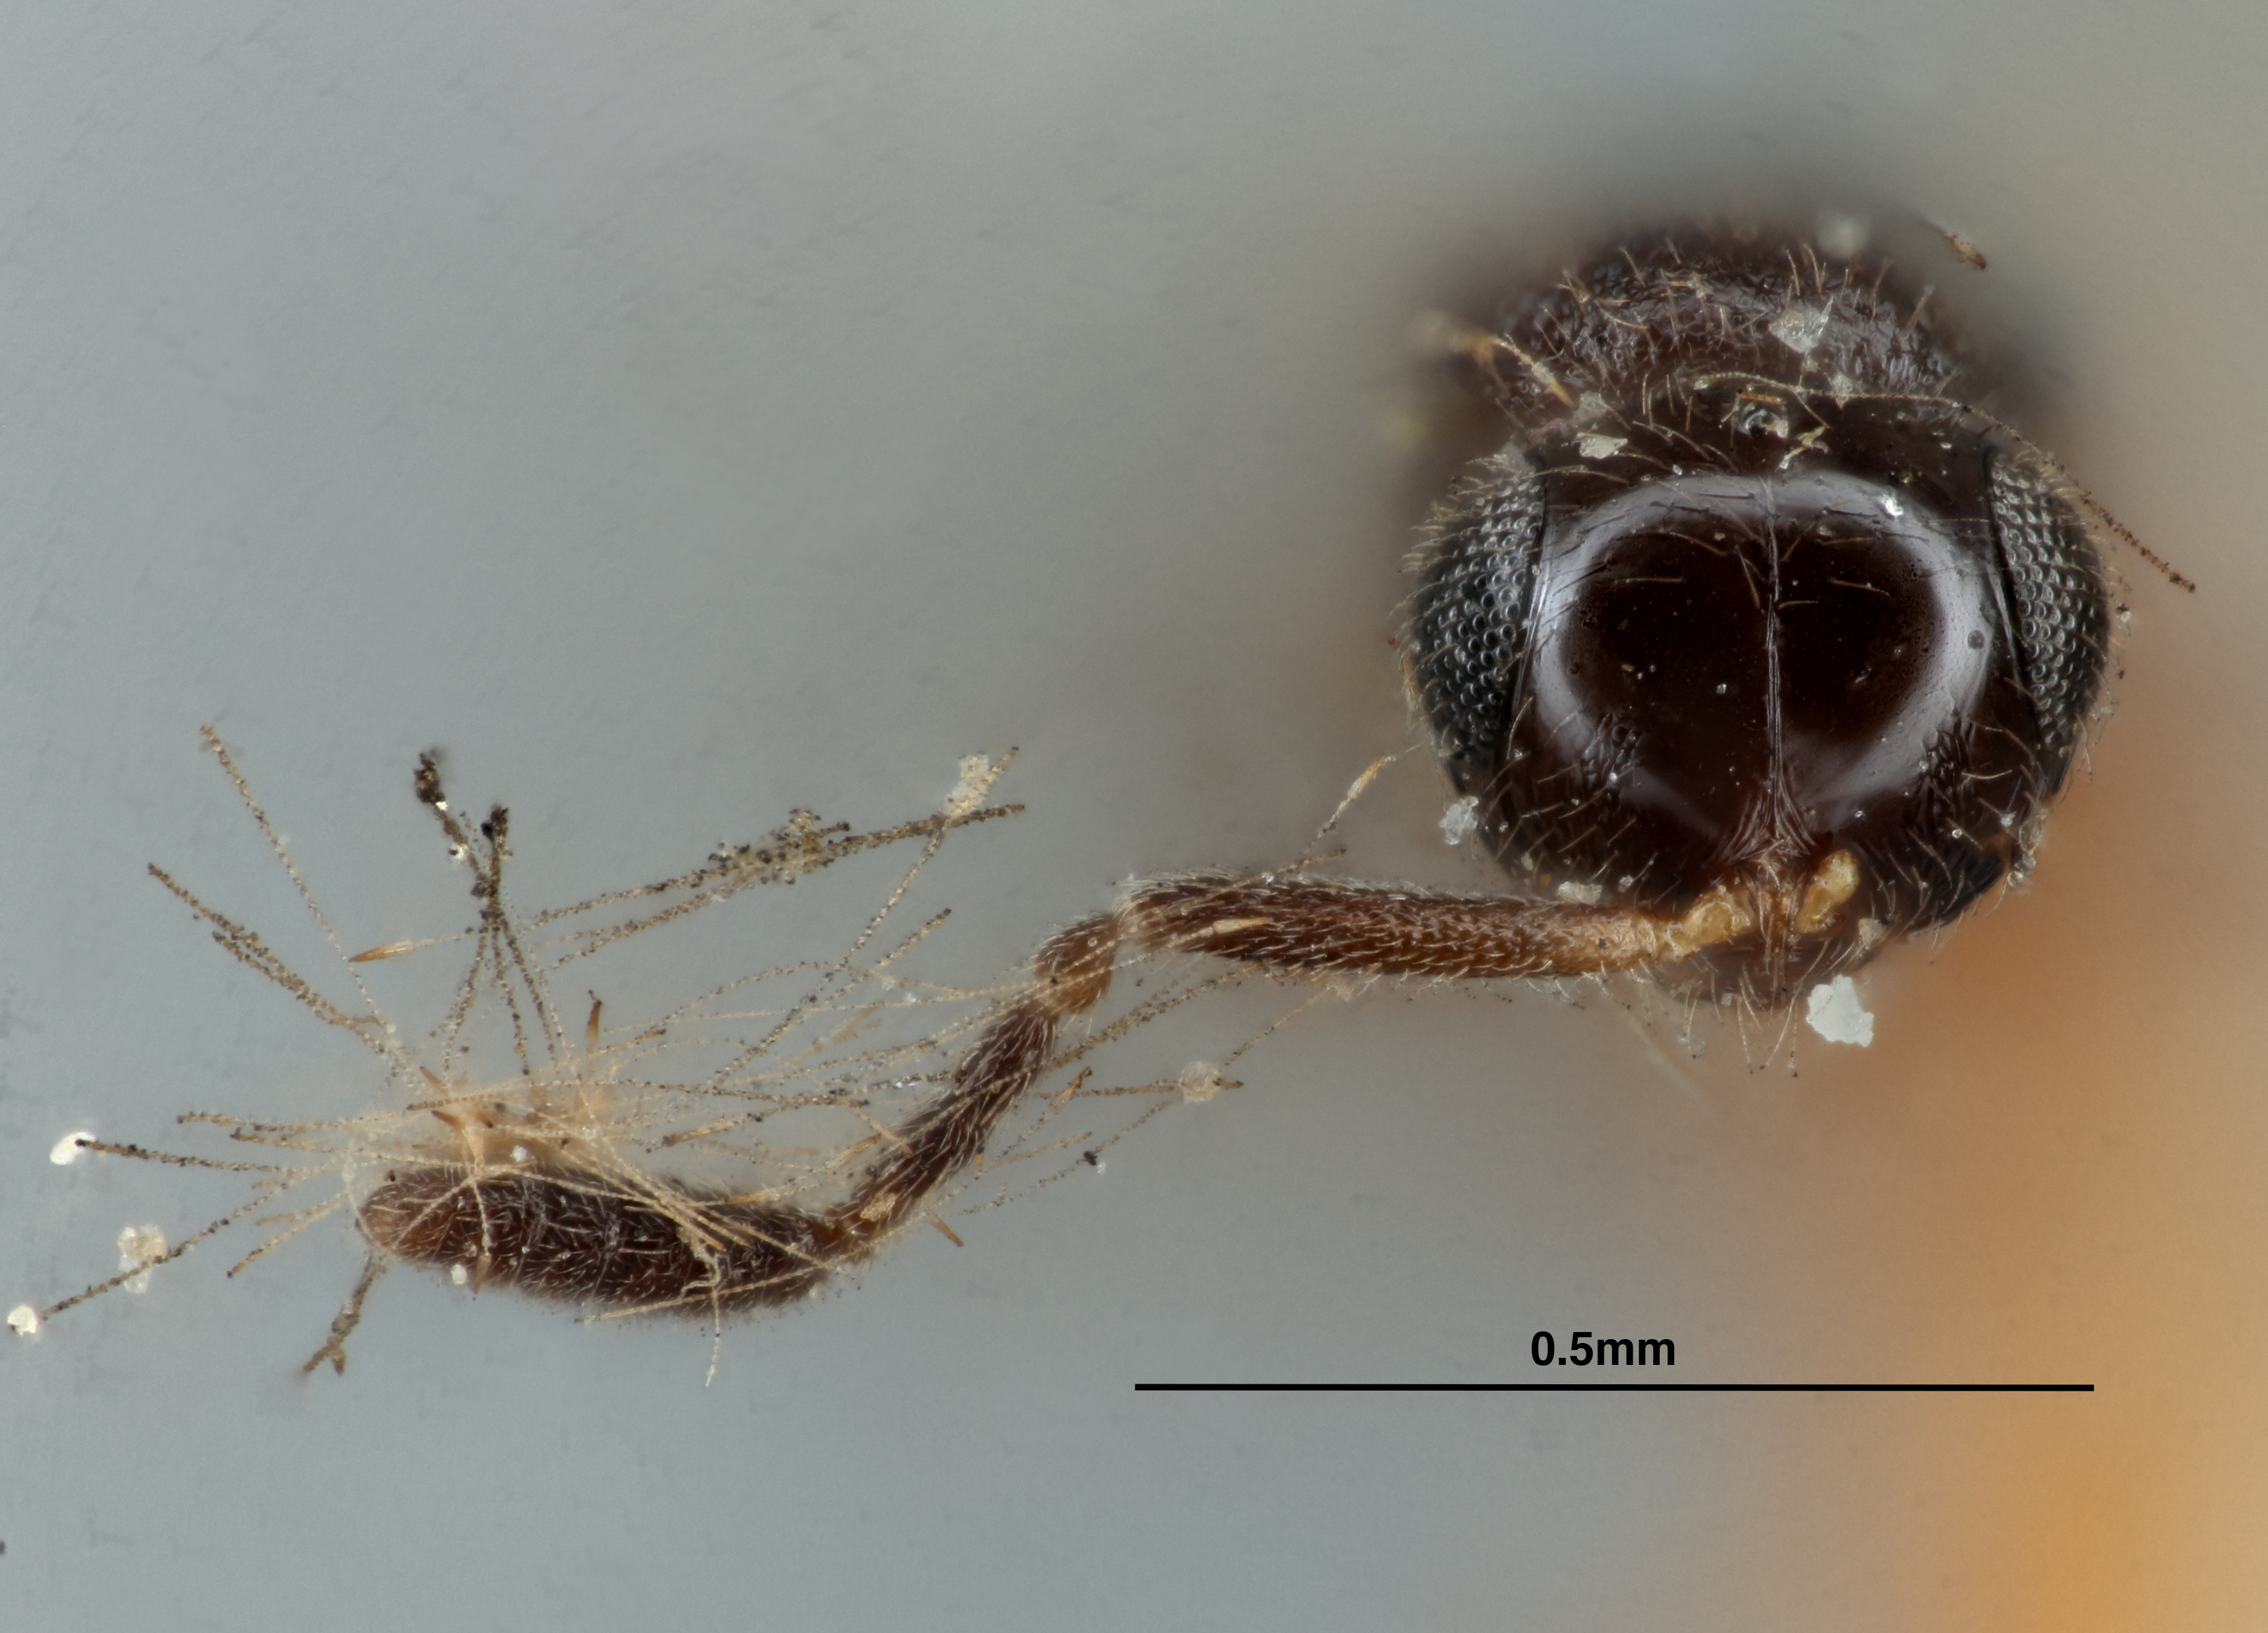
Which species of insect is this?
Trimorus minutus
